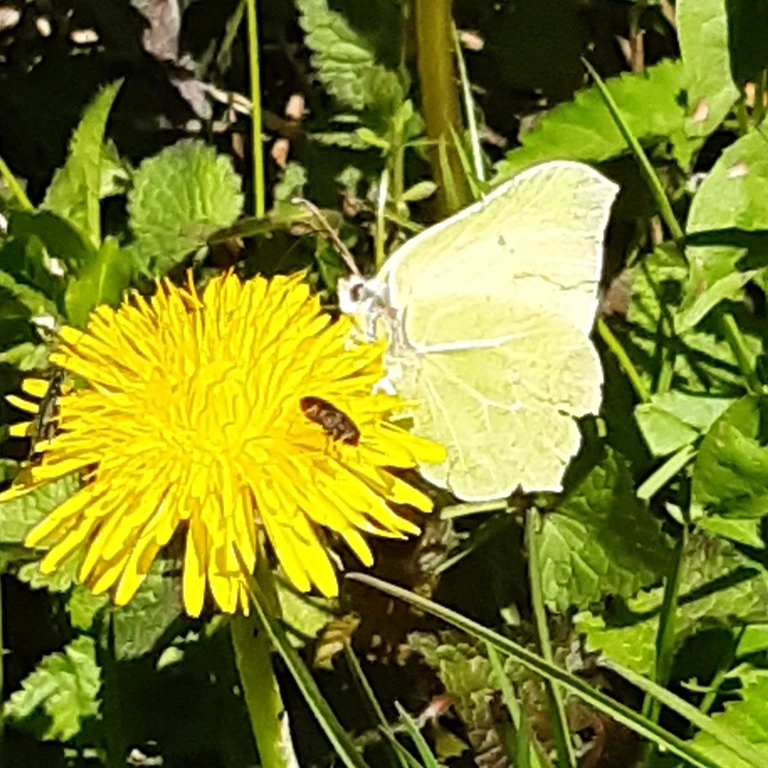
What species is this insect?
Gonepteryx rhamni
